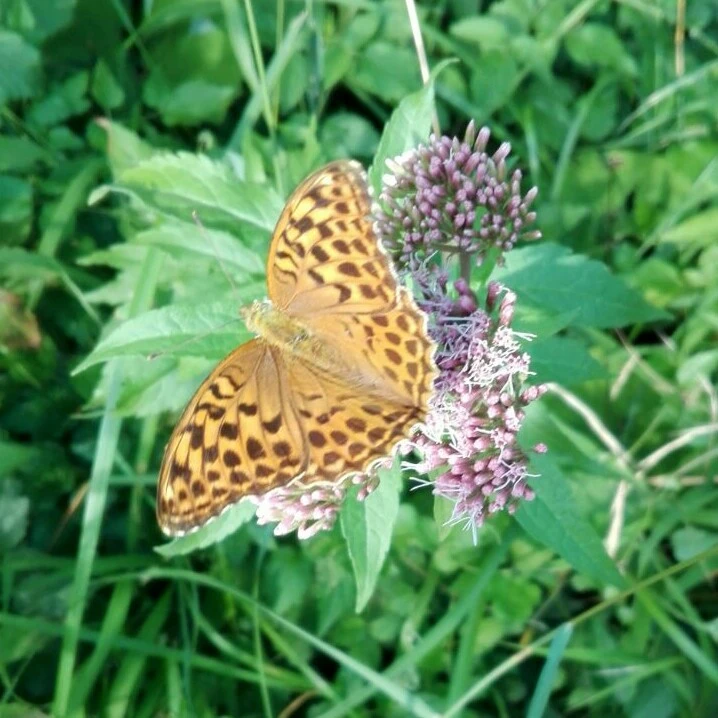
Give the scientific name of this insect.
Argynnis paphia
